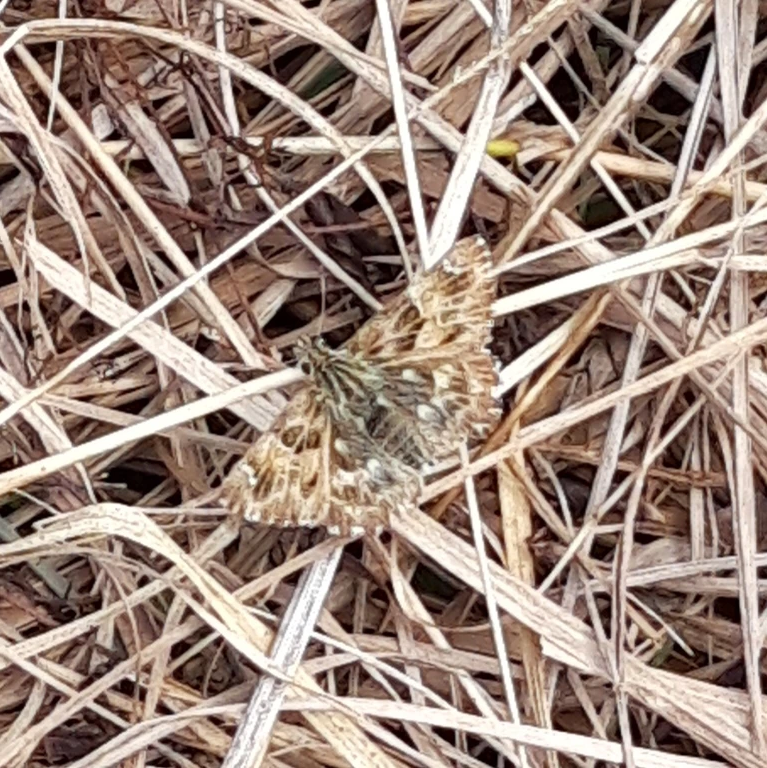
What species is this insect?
Carcharodus alceae
